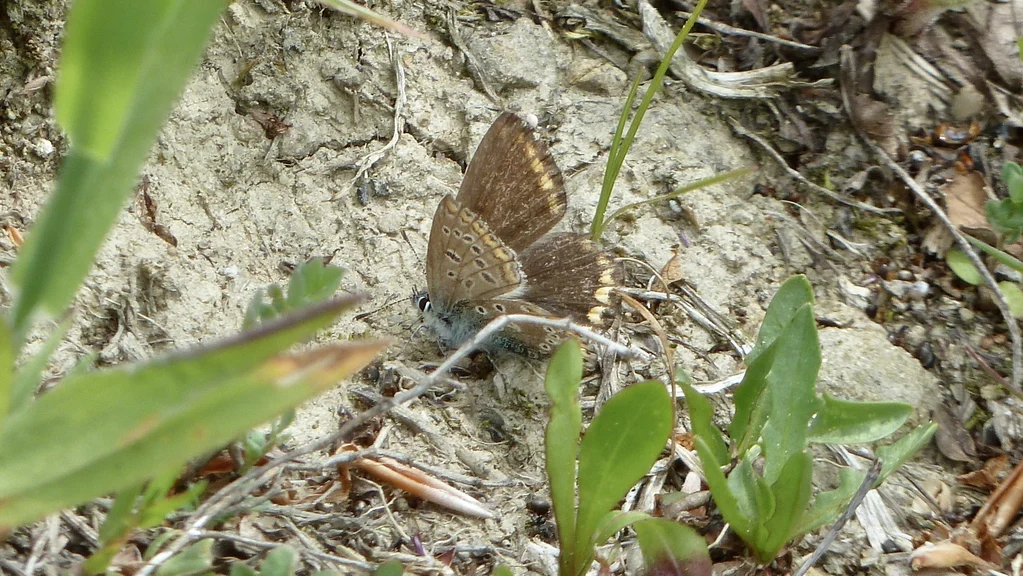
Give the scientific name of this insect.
Polyommatus icarus
